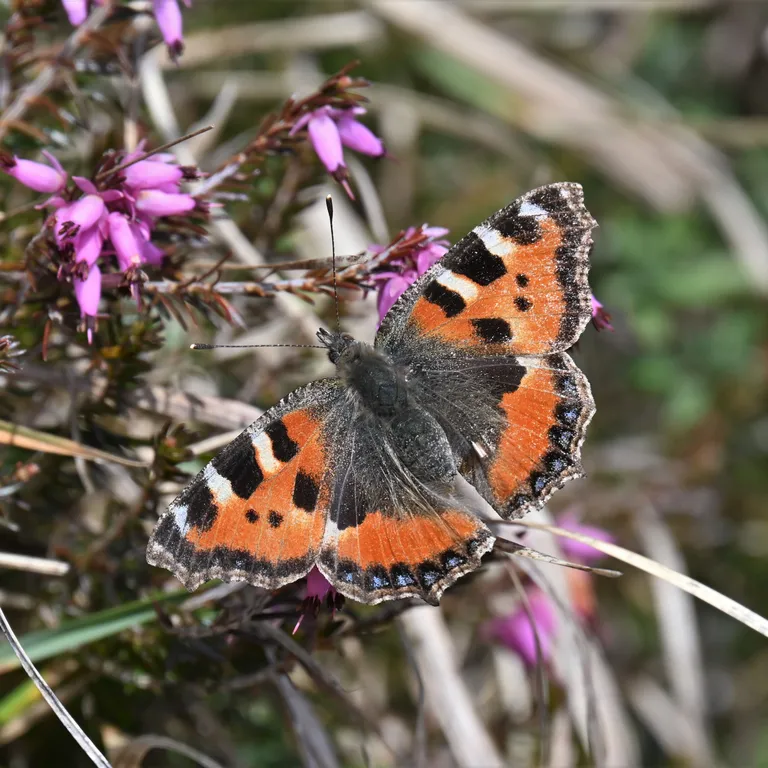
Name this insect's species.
Aglais urticae
